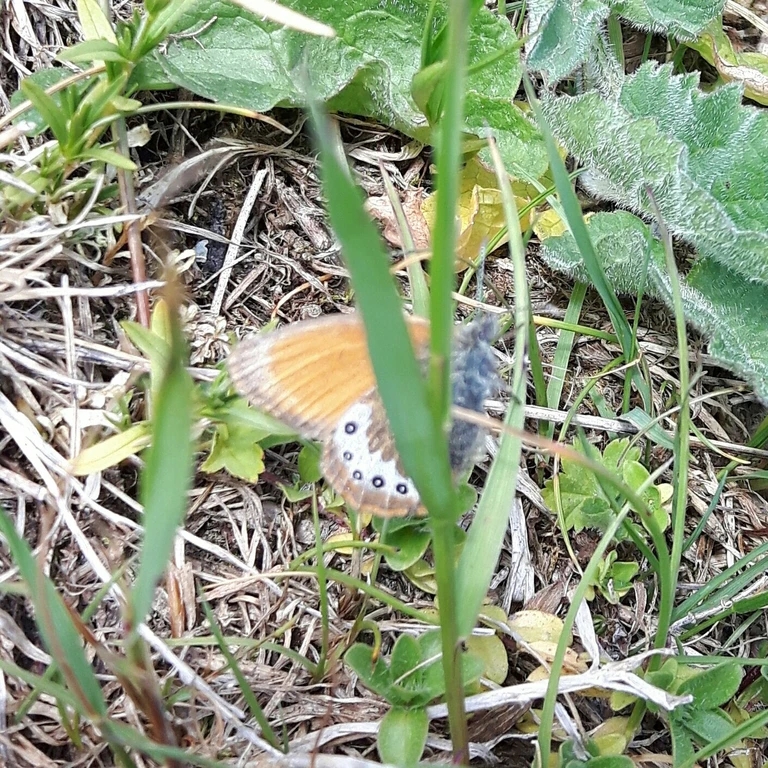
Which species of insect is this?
Coenonympha gardetta
